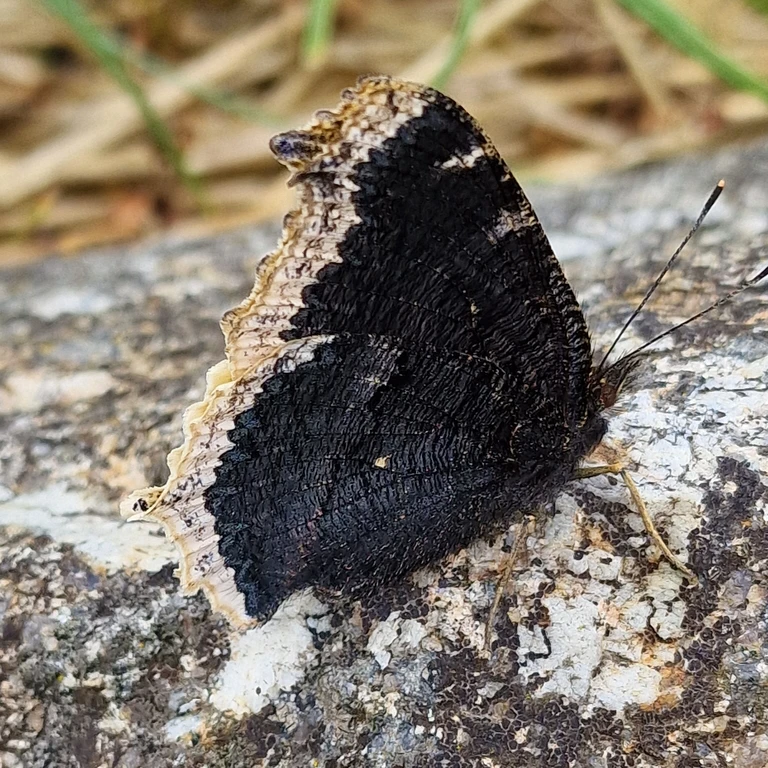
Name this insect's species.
Nymphalis antiopa
